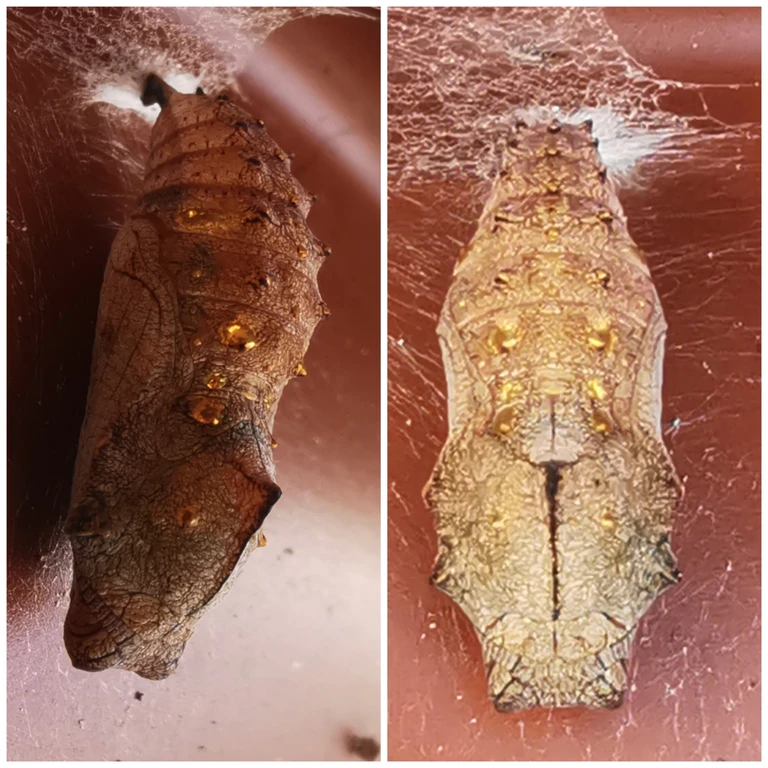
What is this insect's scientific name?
Vanessa atalanta
